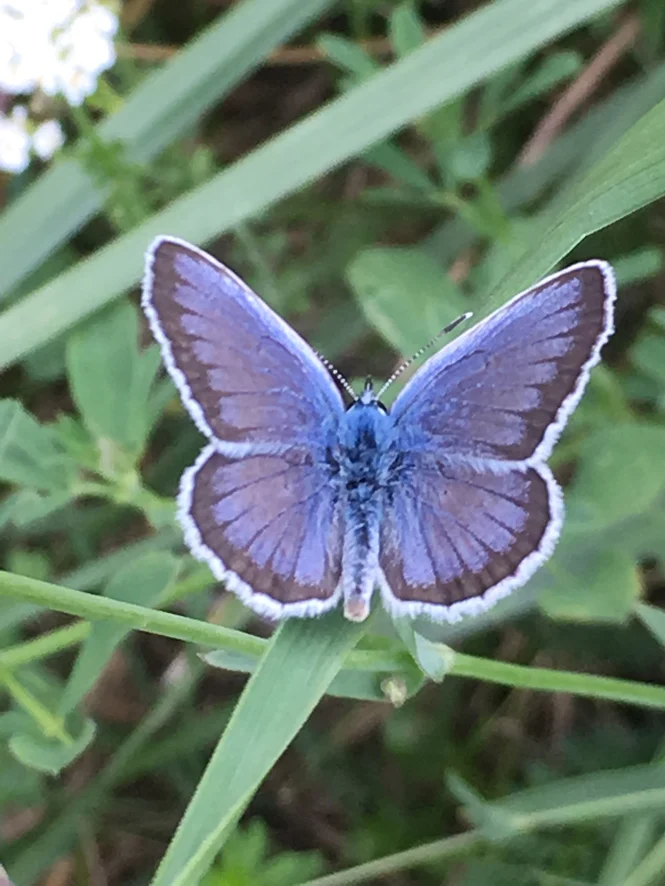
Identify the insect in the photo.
Plebejus argus
